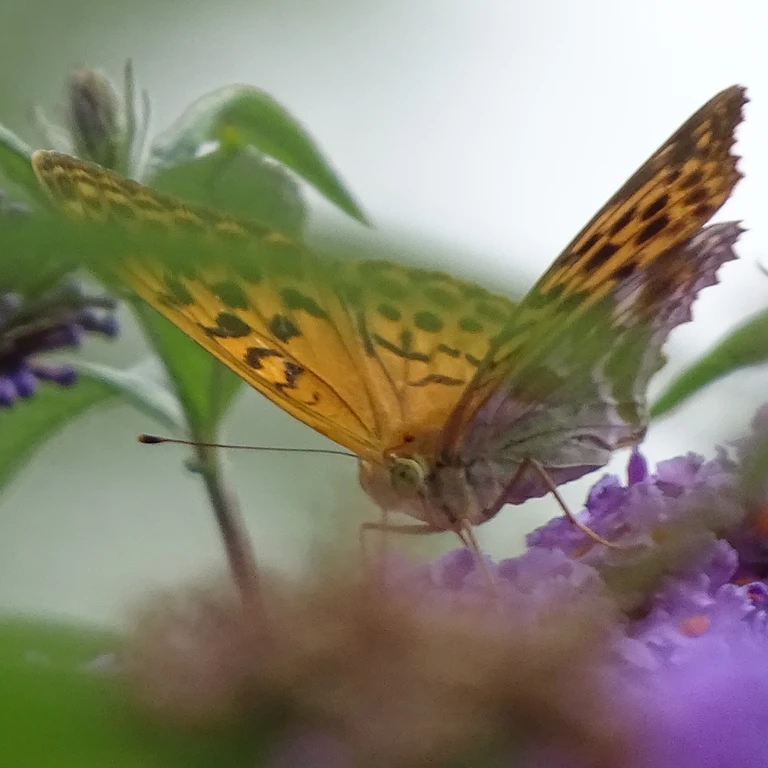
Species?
Argynnis paphia
